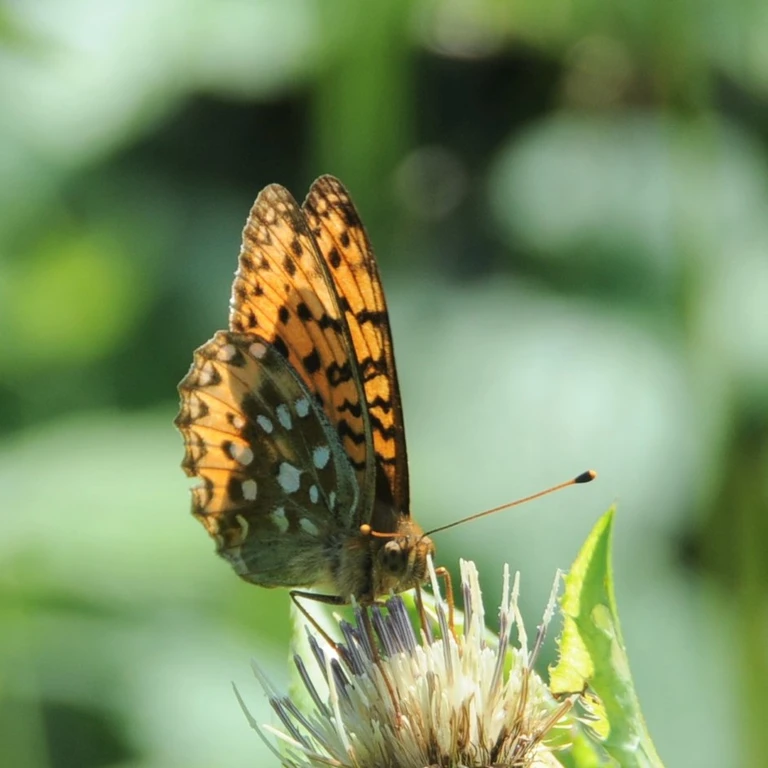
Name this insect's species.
Speyeria aglaja
